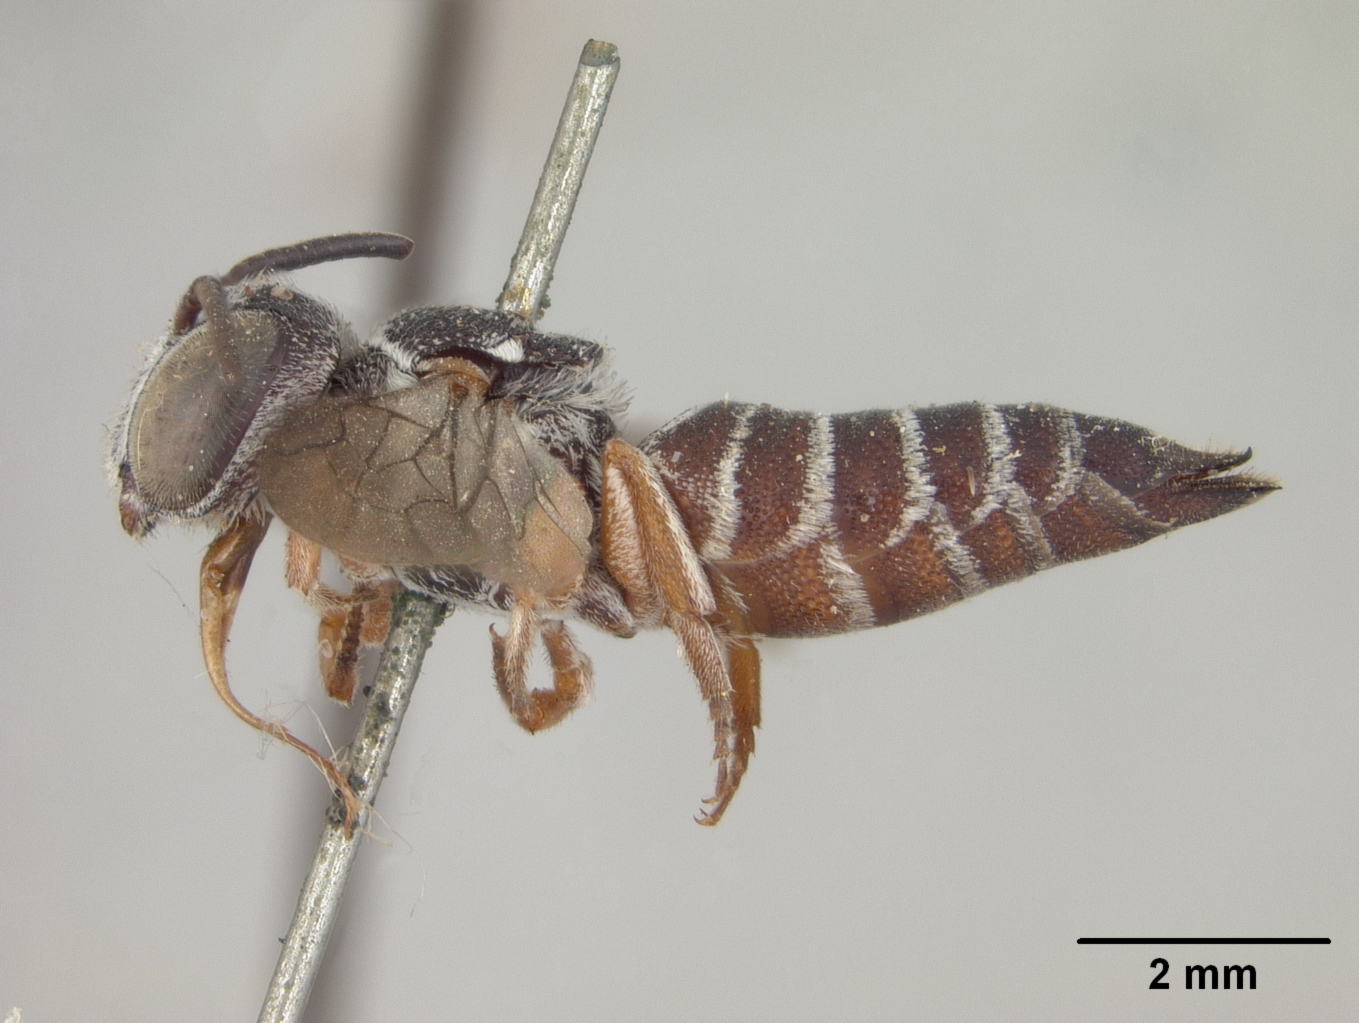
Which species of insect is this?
Coelioxys scitula
